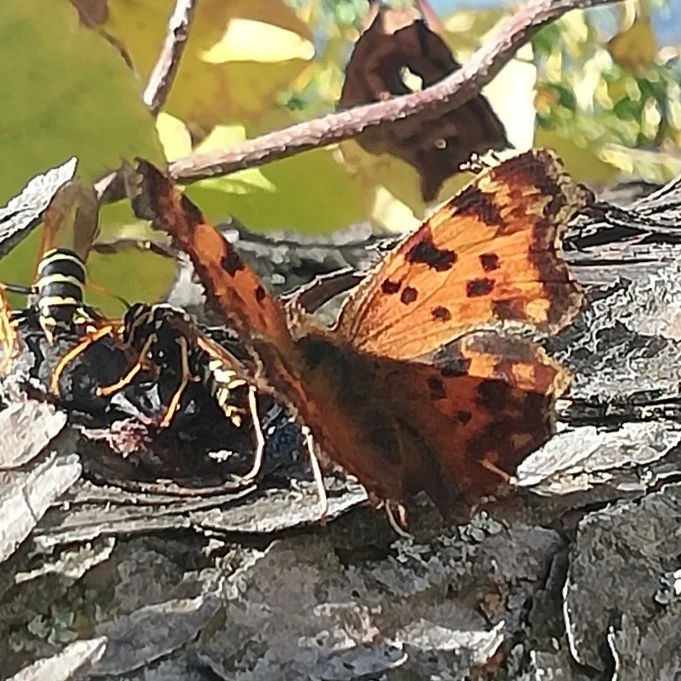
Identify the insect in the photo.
Polygonia c-album
